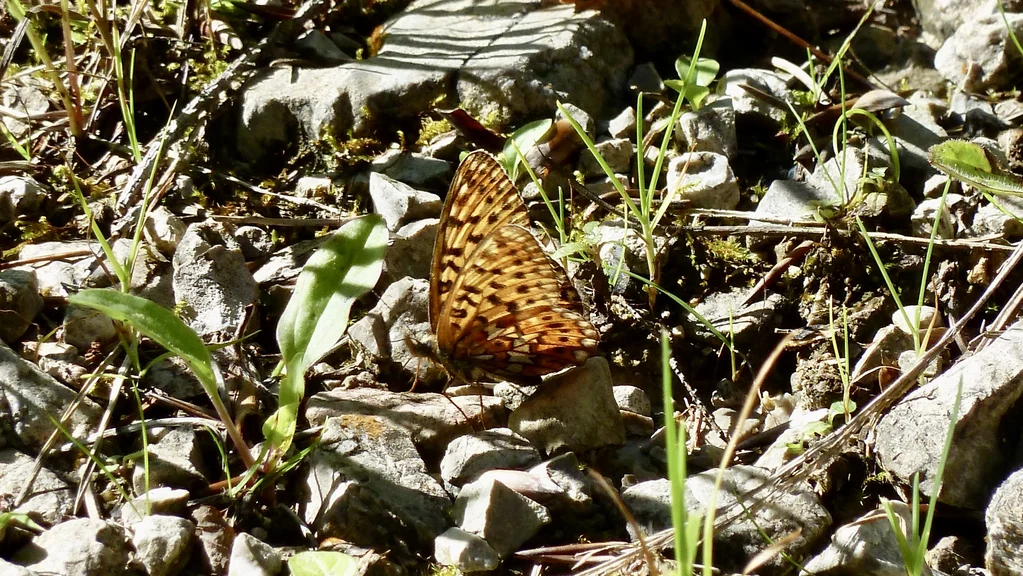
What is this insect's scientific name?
Boloria euphrosyne (also Clossiana euphrosyne)
